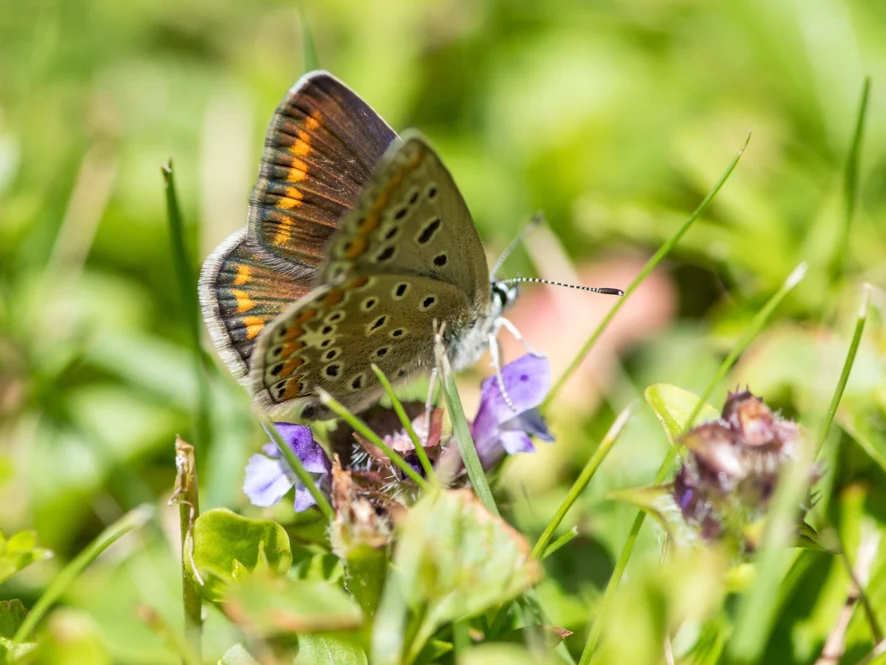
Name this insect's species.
Polyommatus icarus
